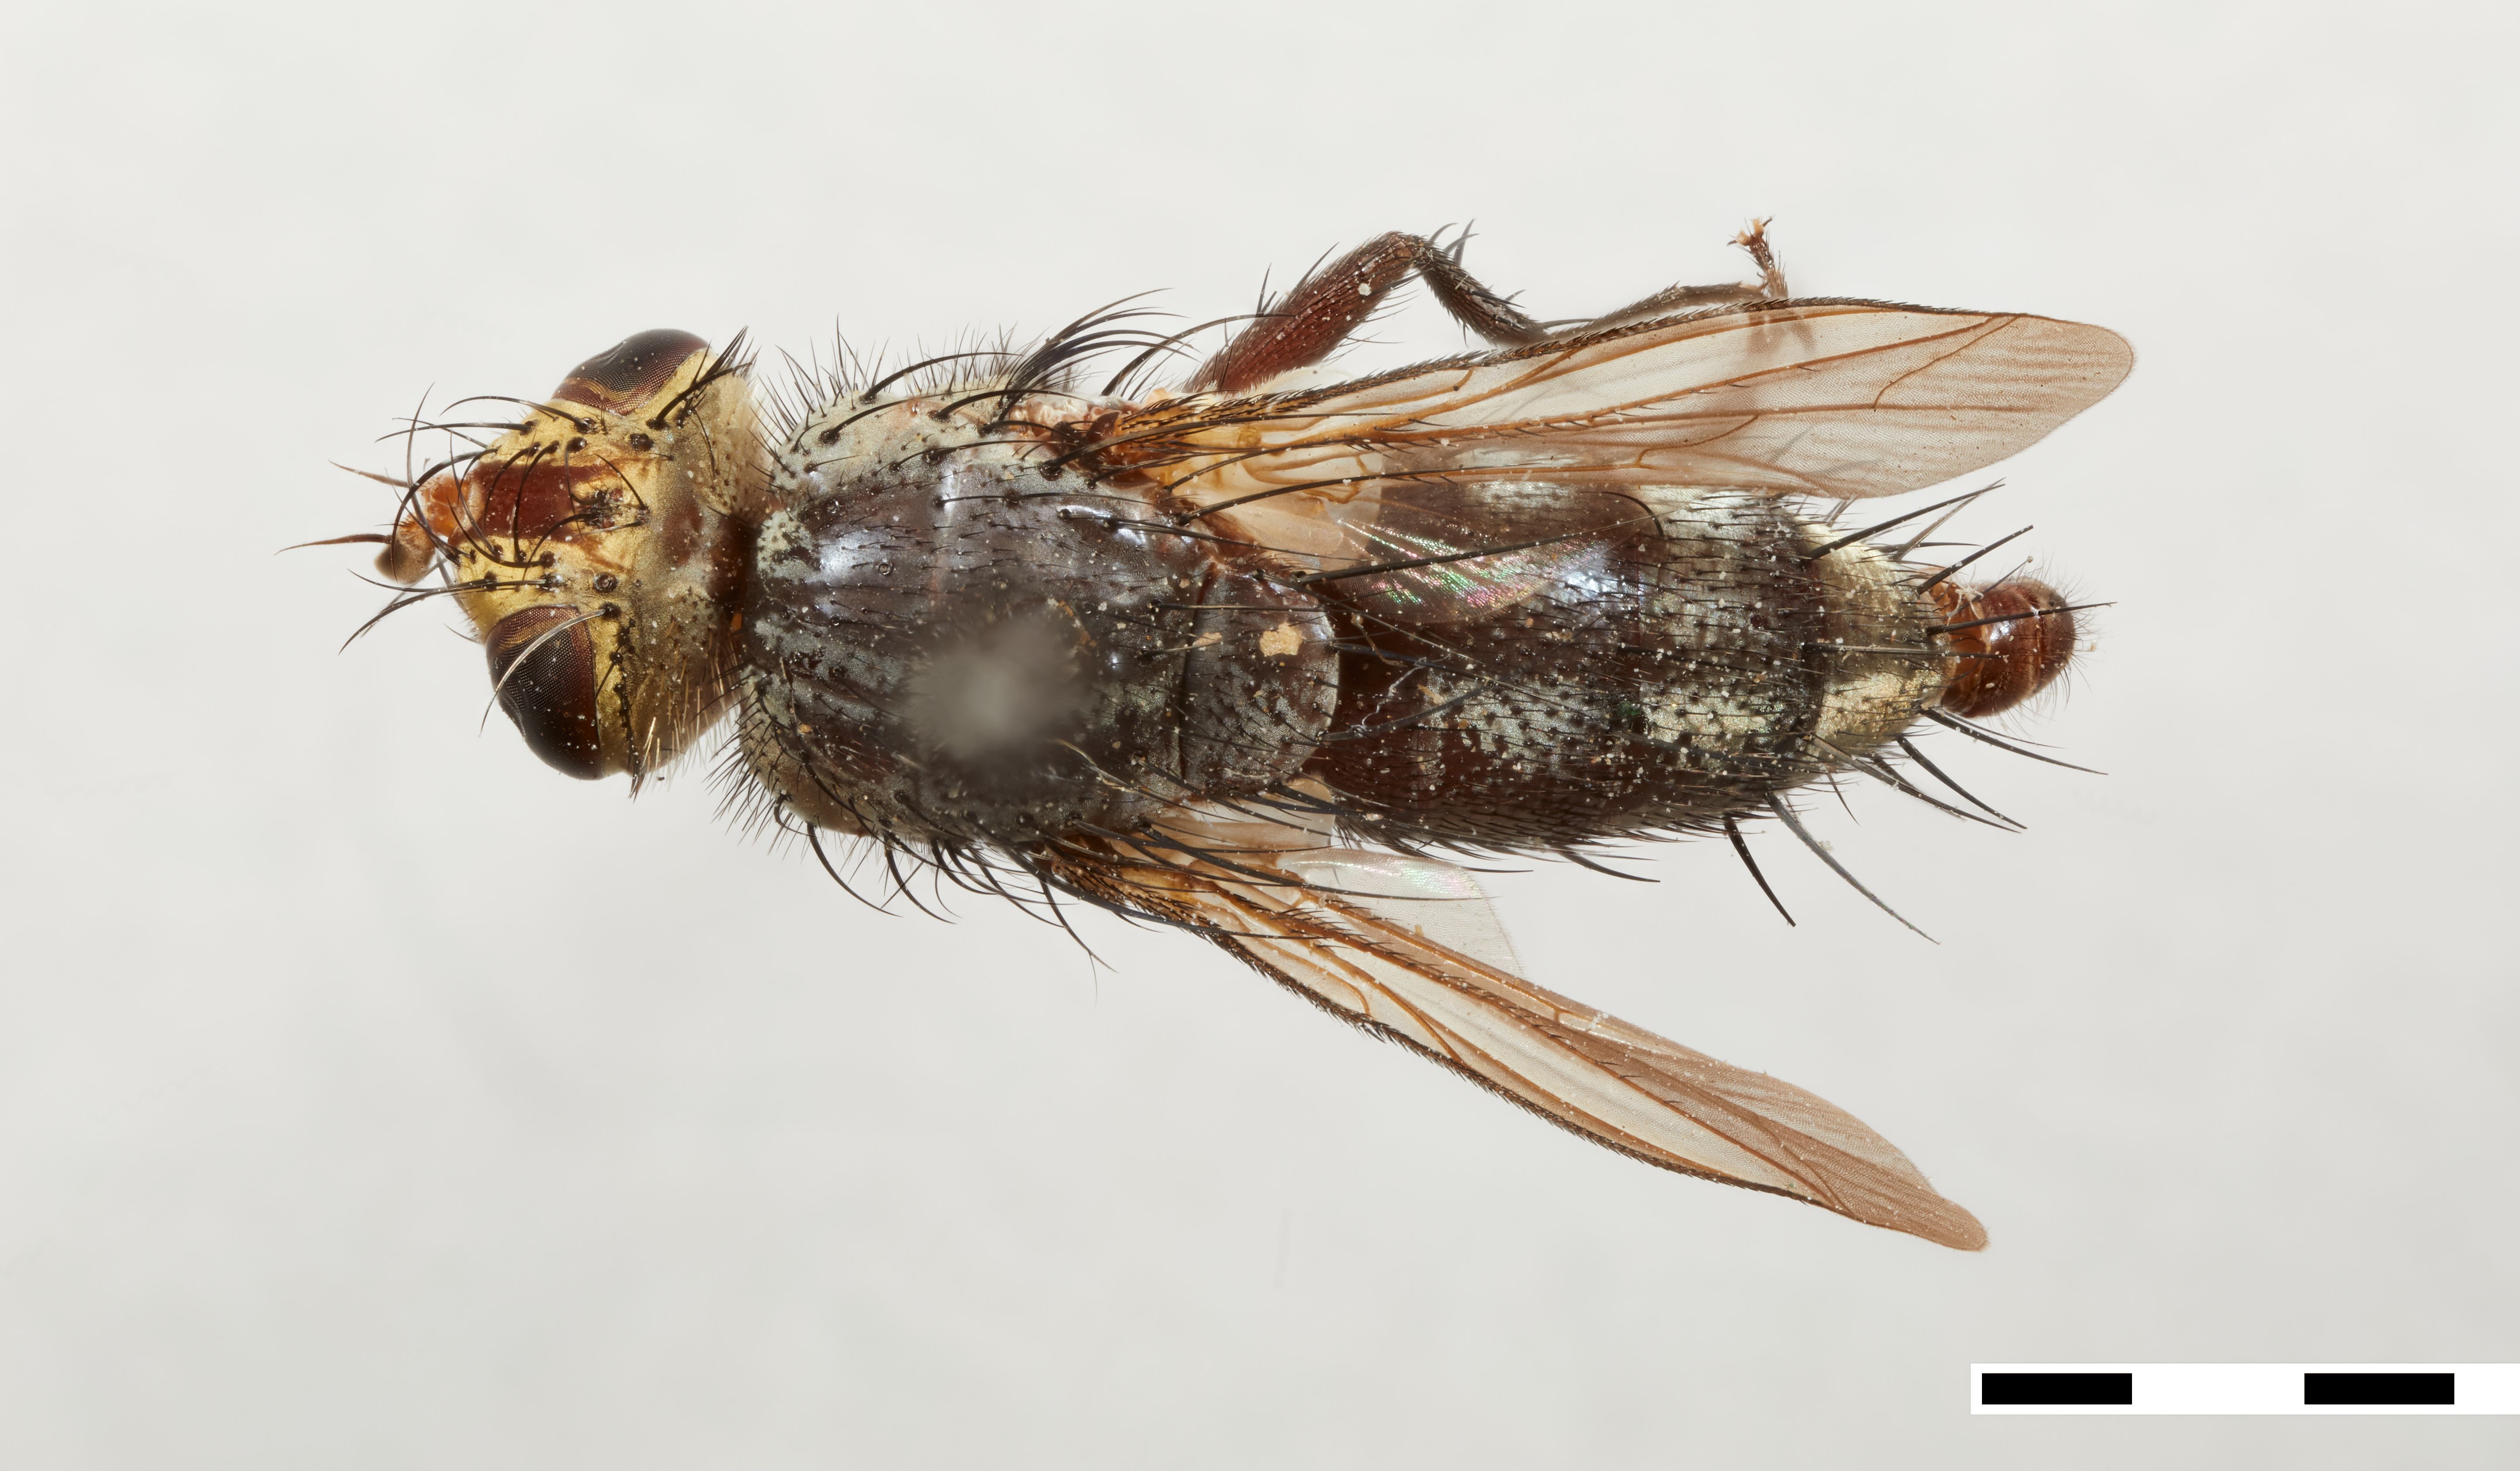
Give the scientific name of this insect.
Plagiomima auriceps
